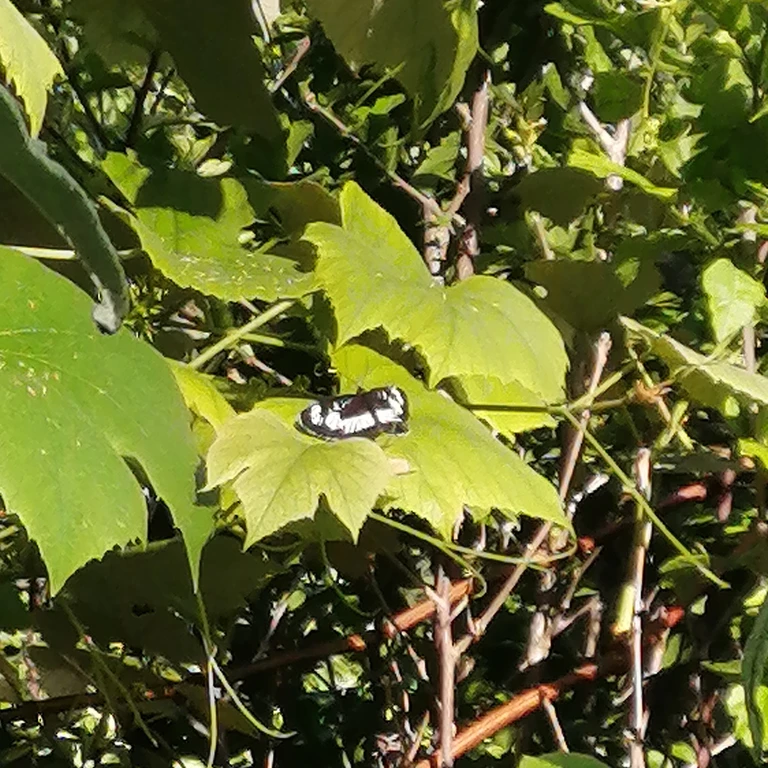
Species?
Neptis rivularis
